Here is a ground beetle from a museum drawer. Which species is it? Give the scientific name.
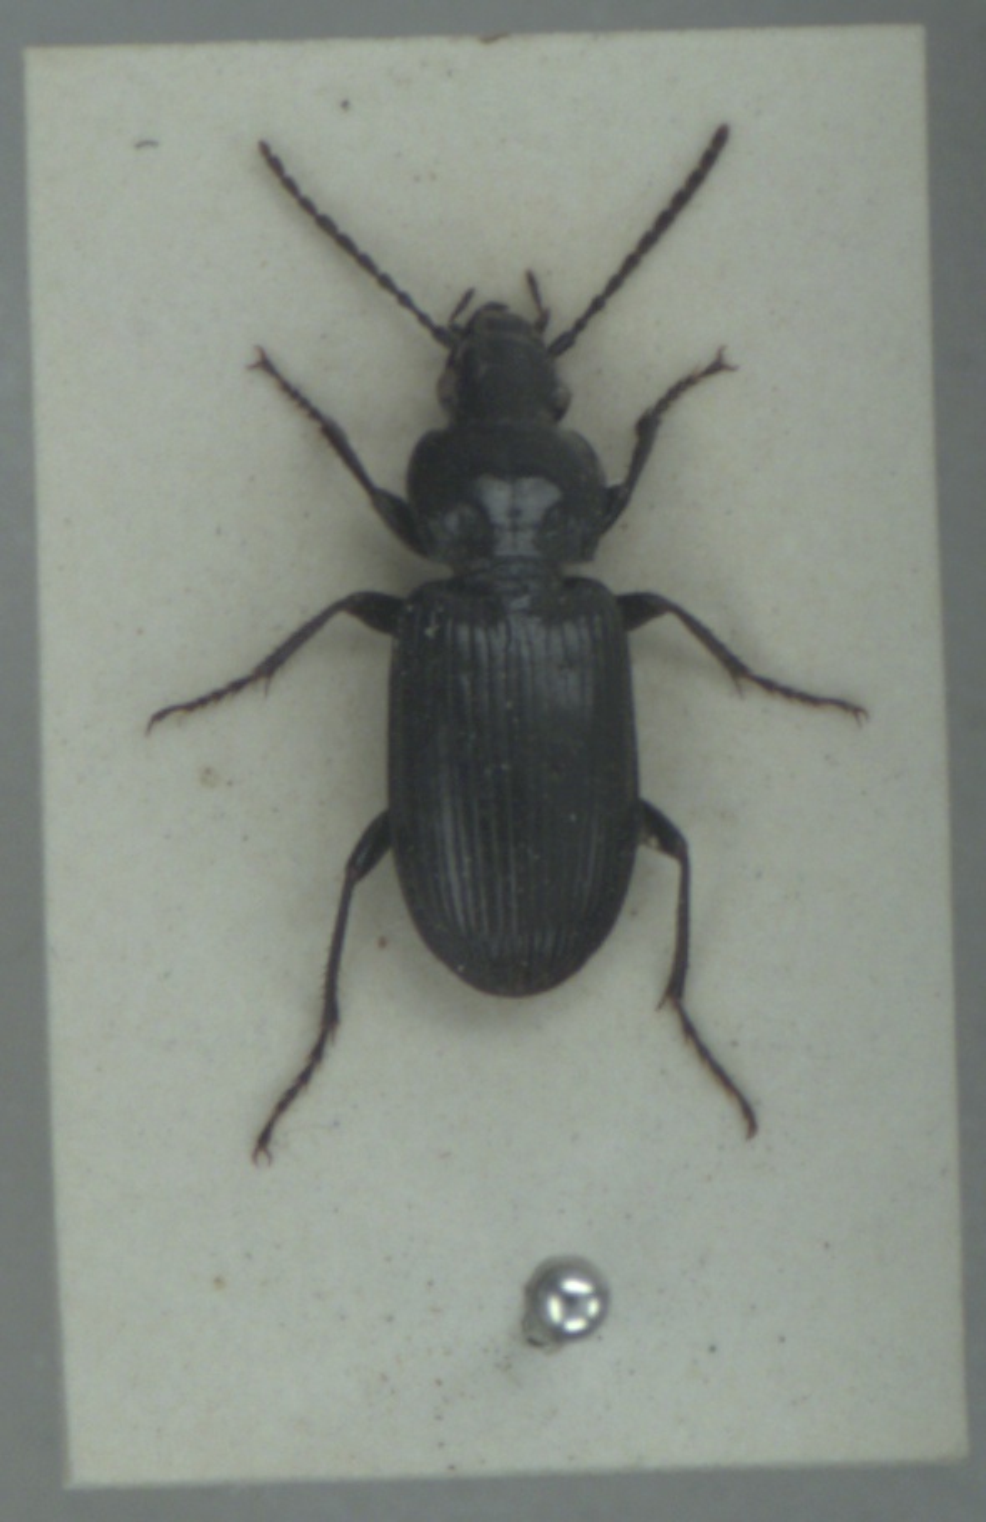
Pterostichus nigrita
